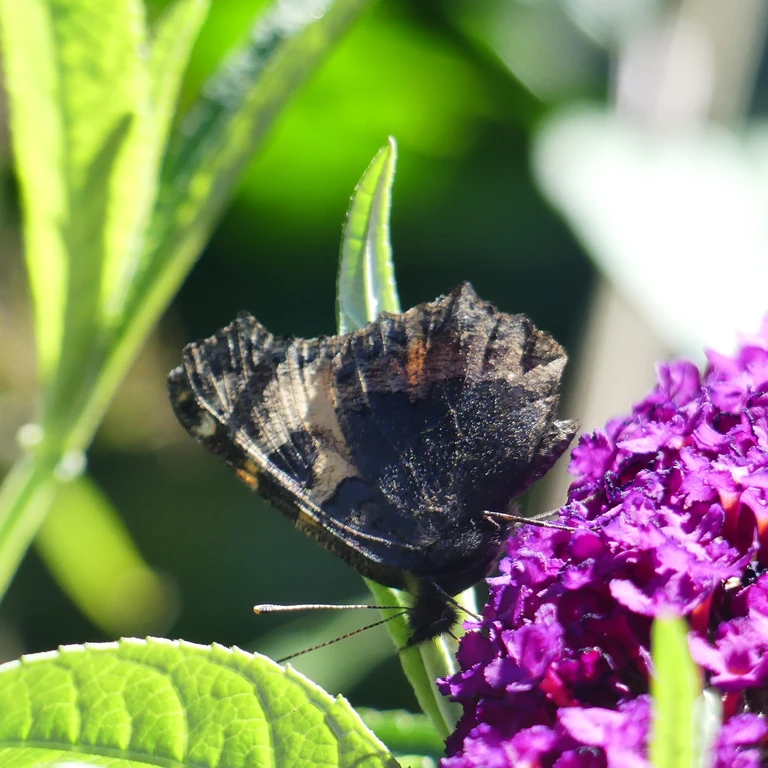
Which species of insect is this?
Aglais urticae
